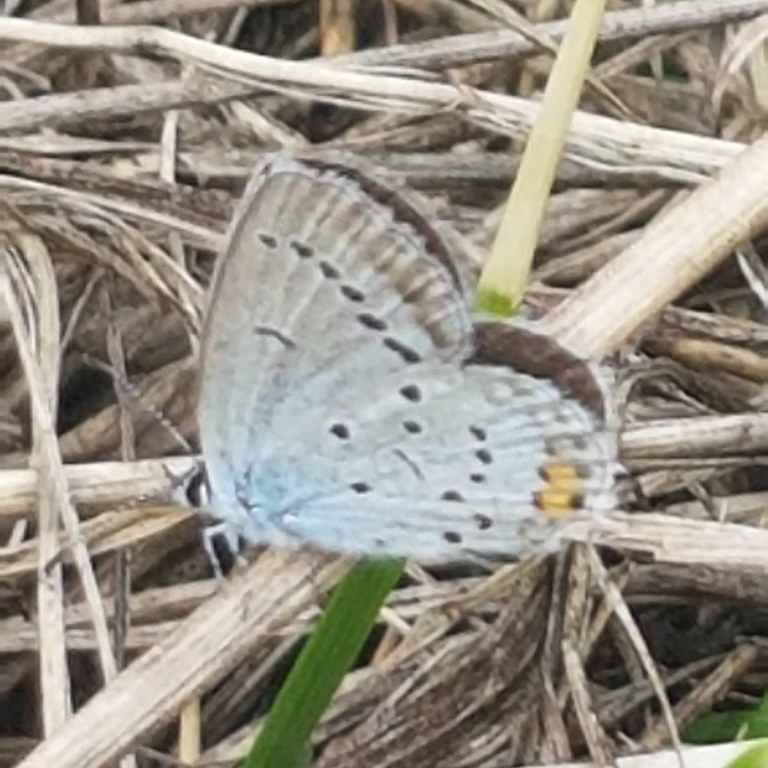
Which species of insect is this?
Cupido argiades (also Elkalyce argiades)
